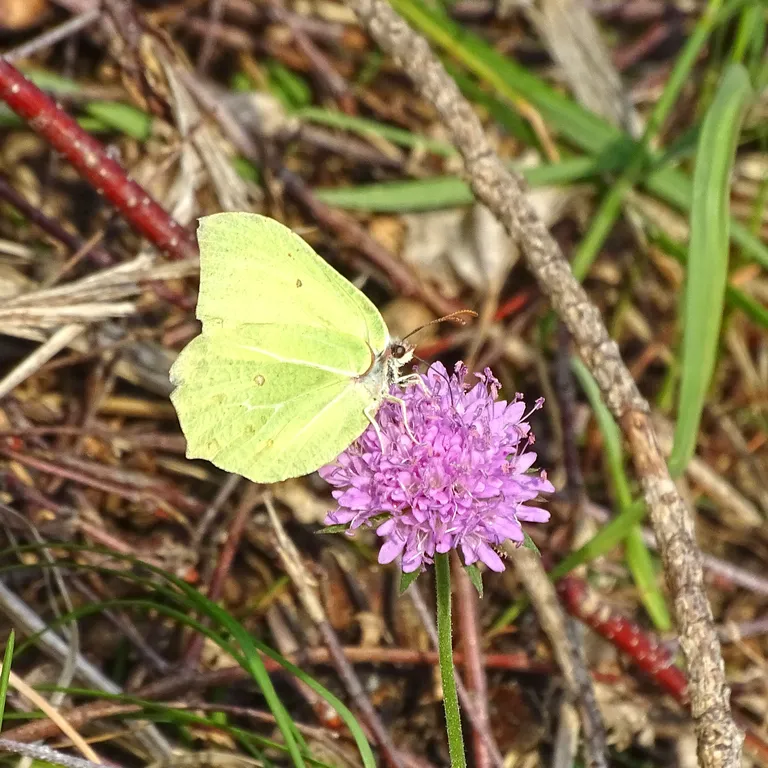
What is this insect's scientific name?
Gonepteryx rhamni
